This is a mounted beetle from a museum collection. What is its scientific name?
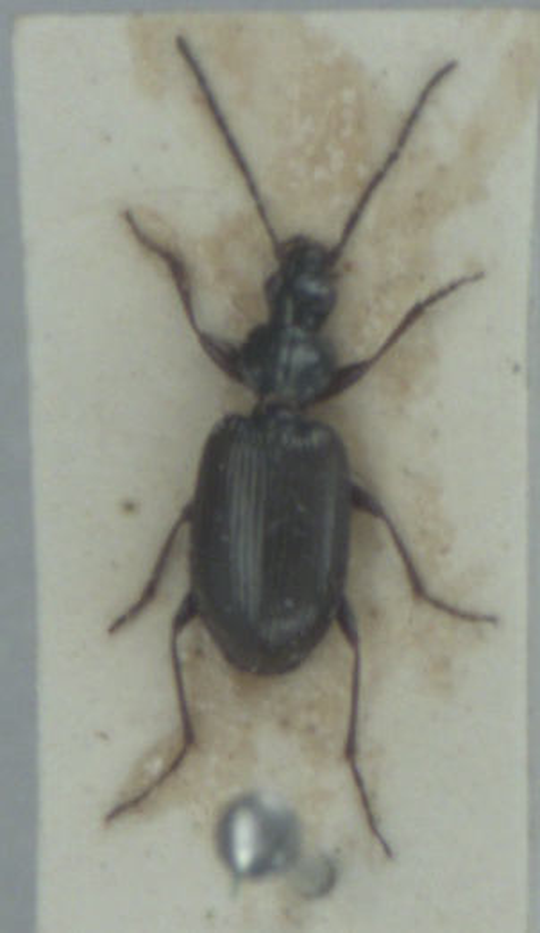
Agonum micans
